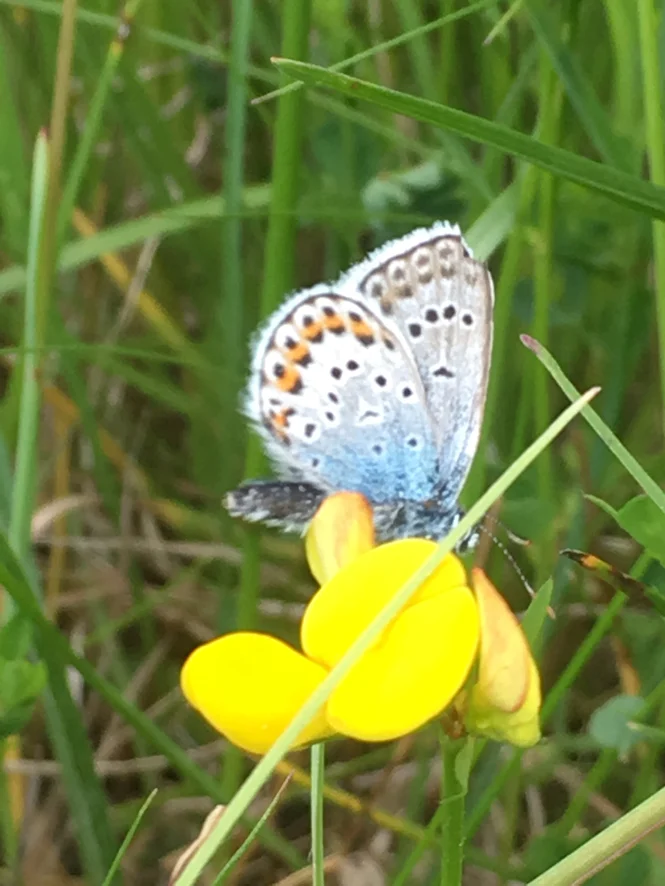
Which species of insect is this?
Plebejus argus
